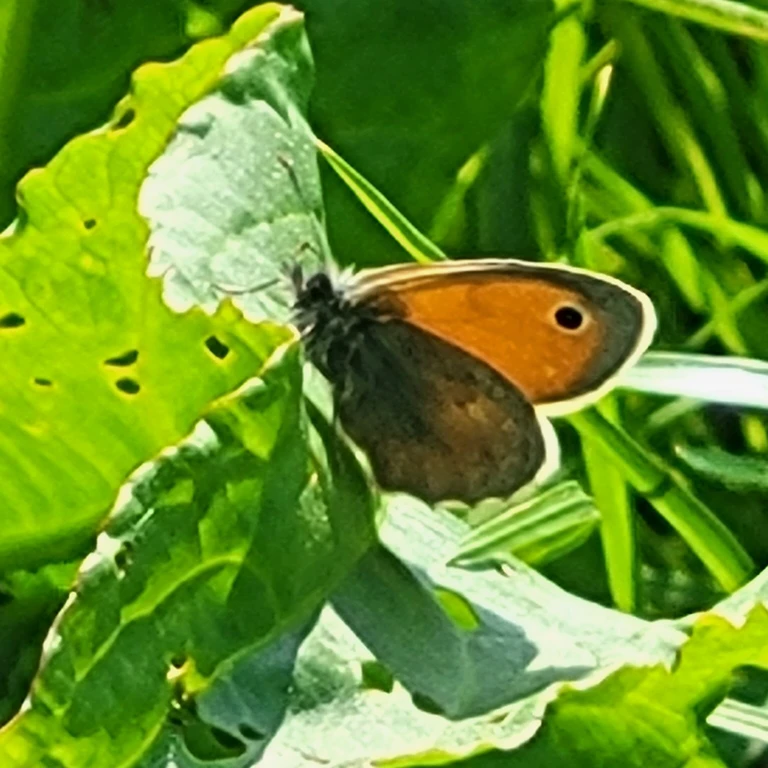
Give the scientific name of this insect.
Coenonympha pamphilus
